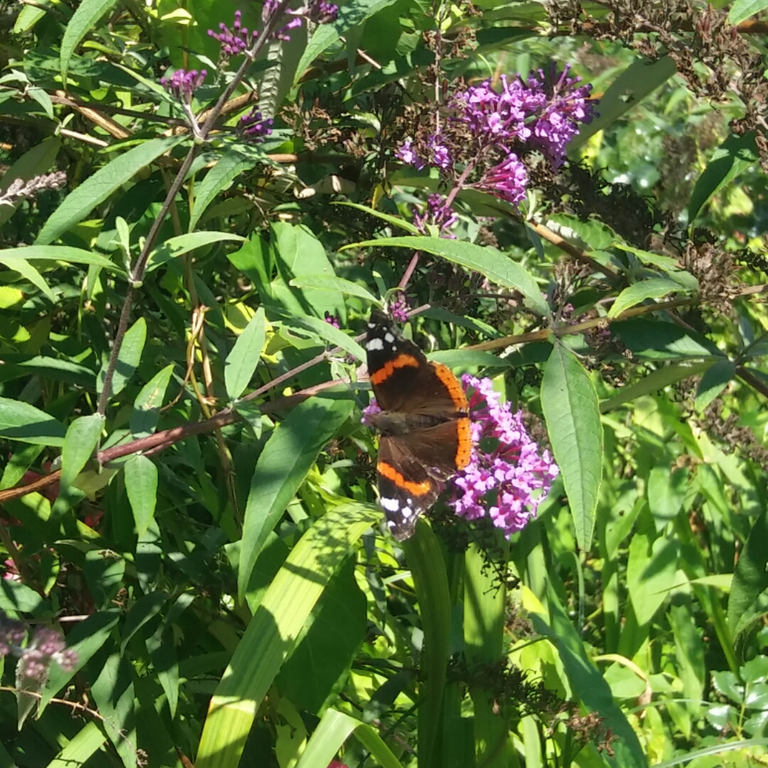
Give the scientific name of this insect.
Vanessa atalanta
